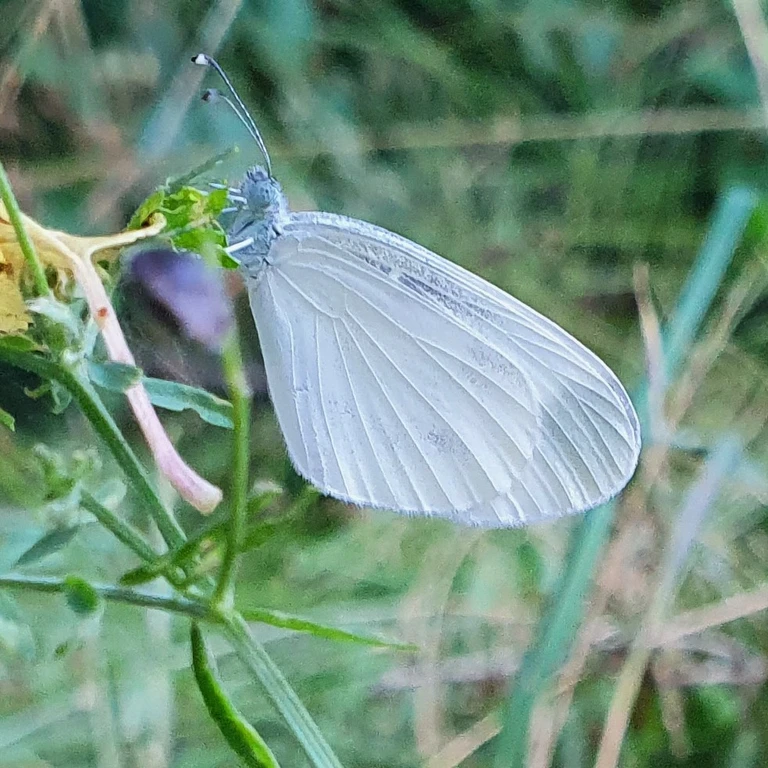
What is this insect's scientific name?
Leptidea sinapis/juvernica
